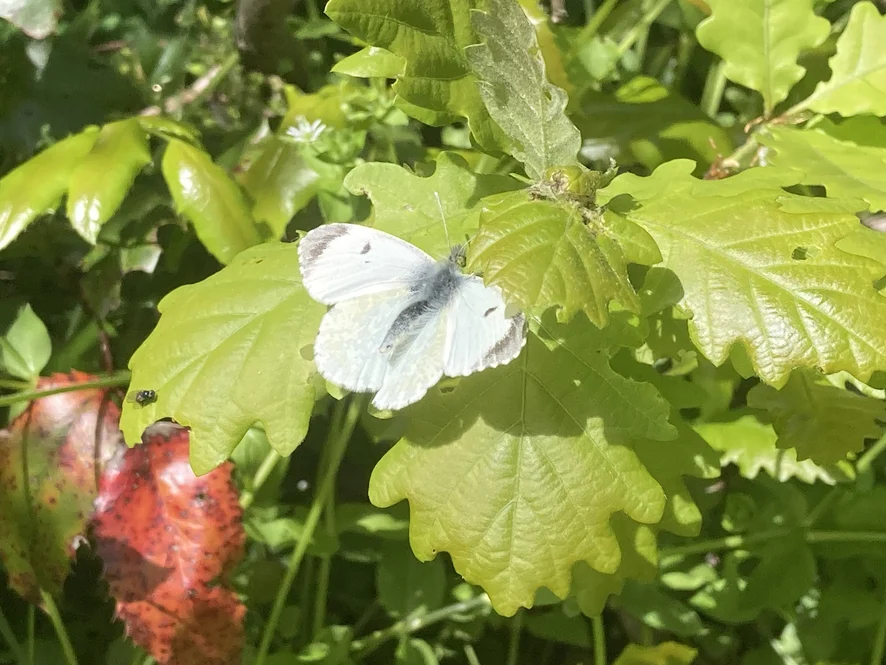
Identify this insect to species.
Anthocharis cardamines
